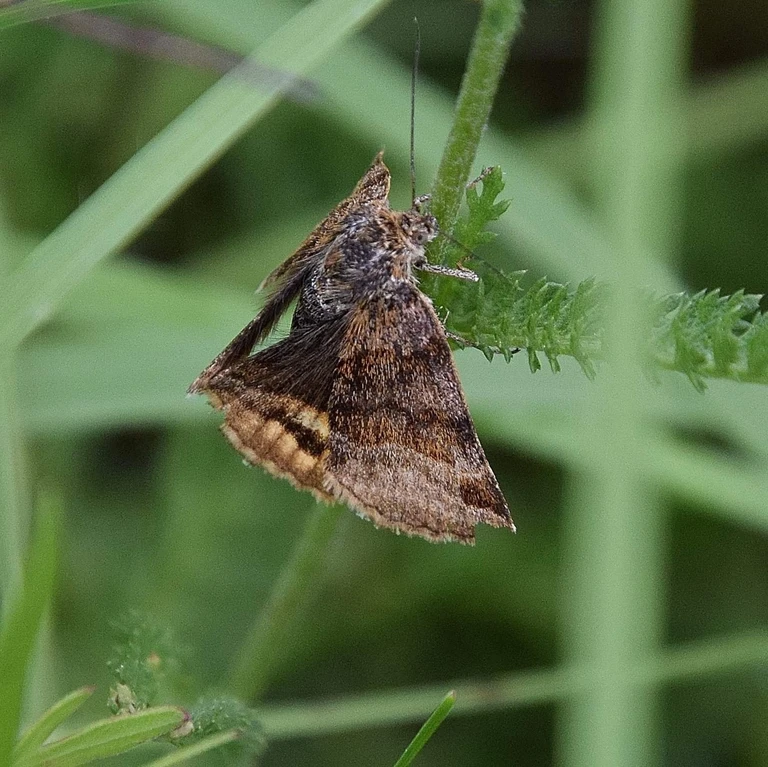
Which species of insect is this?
Euclidia glyphica
